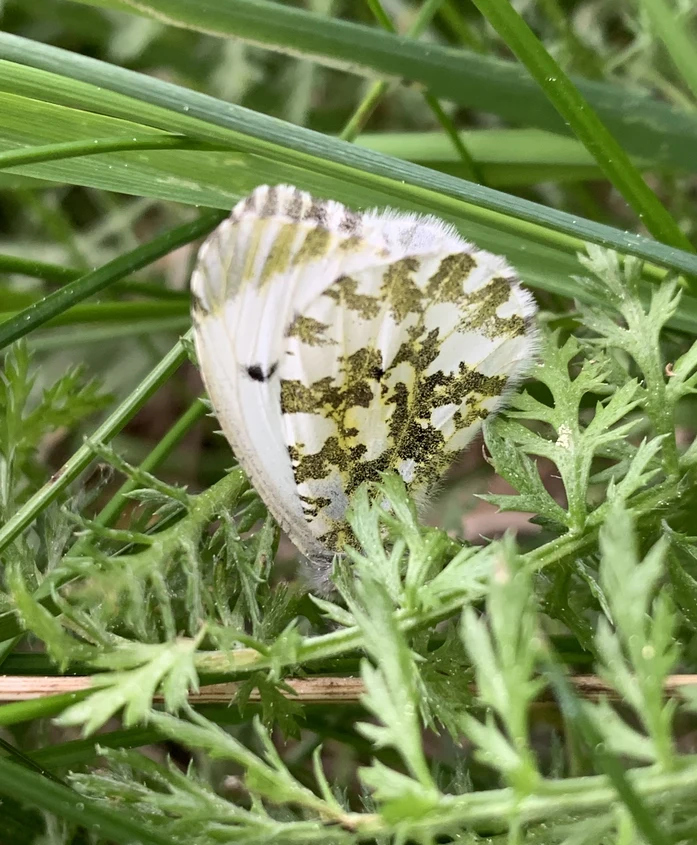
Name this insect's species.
Anthocharis cardamines
